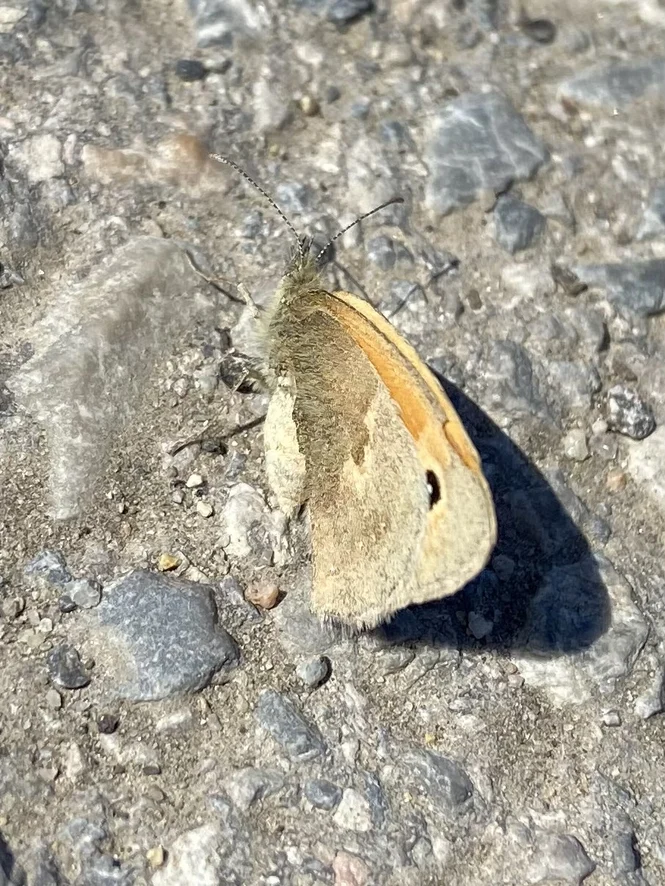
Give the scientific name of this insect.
Coenonympha pamphilus
